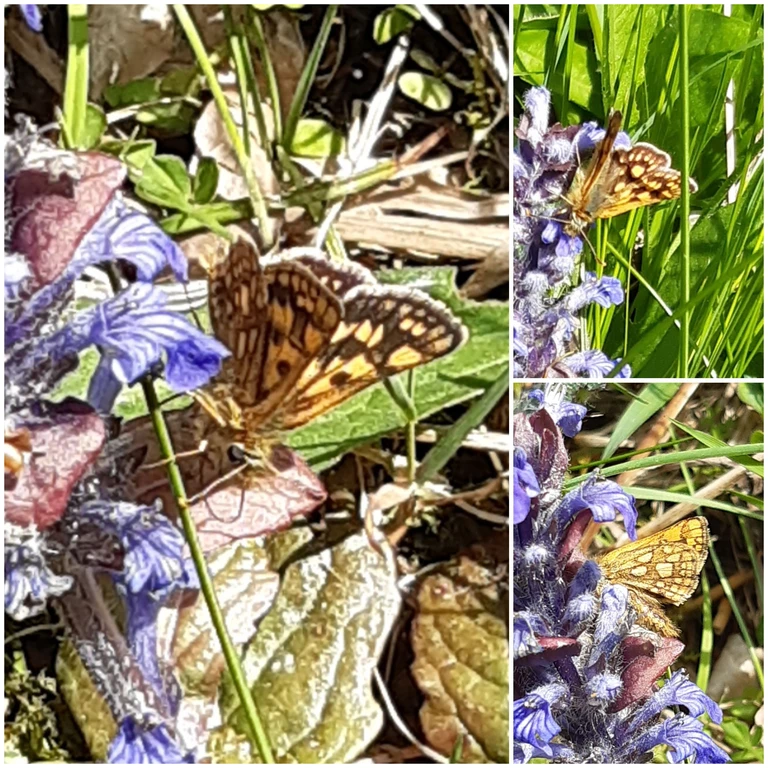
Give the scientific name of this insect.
Carterocephalus palaemon
